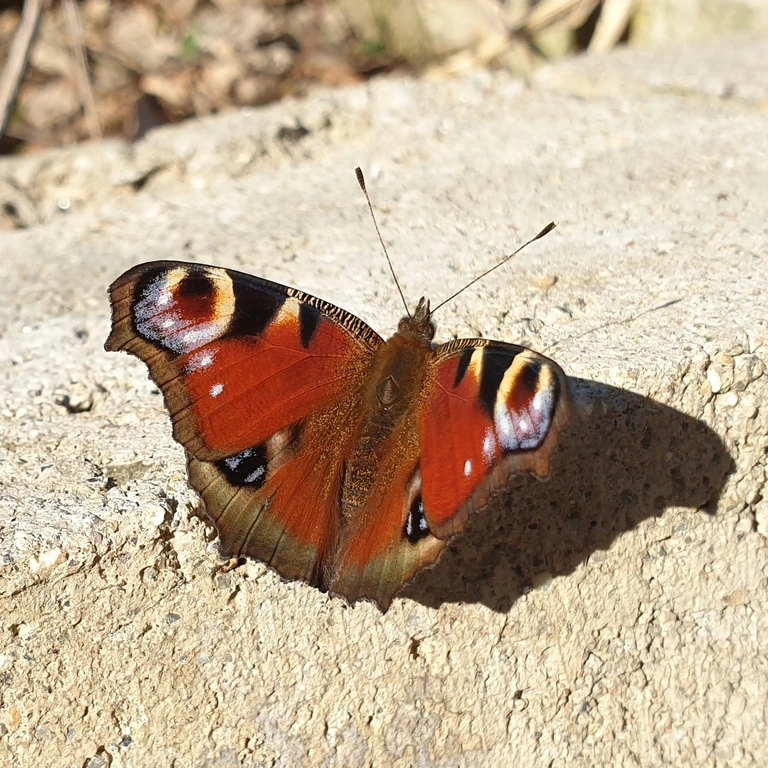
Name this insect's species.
Aglais io
